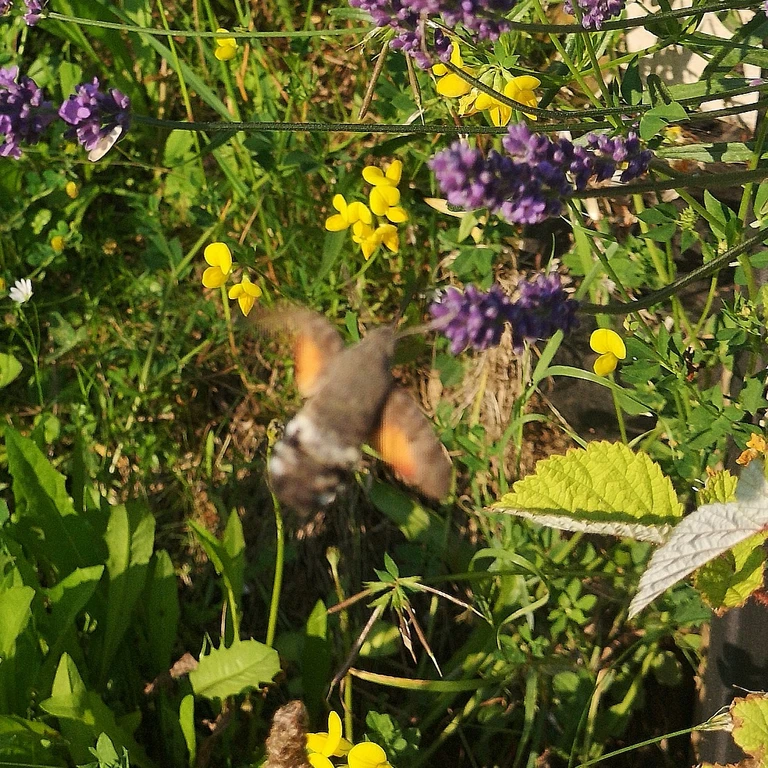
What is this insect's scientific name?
Macroglossum stellatarum
